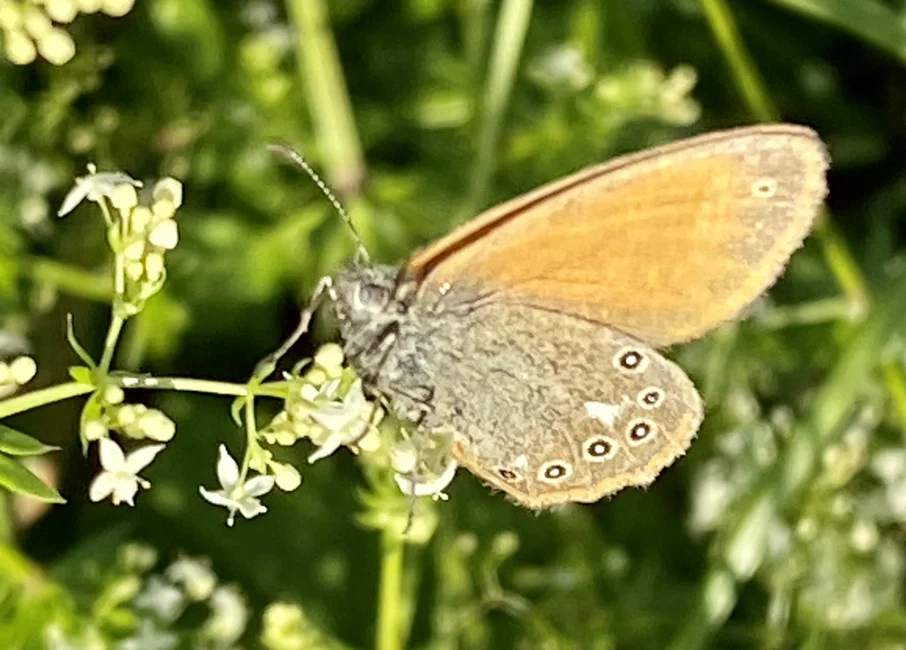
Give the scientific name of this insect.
Coenonympha glycerion (also Coenonympha iphis)
